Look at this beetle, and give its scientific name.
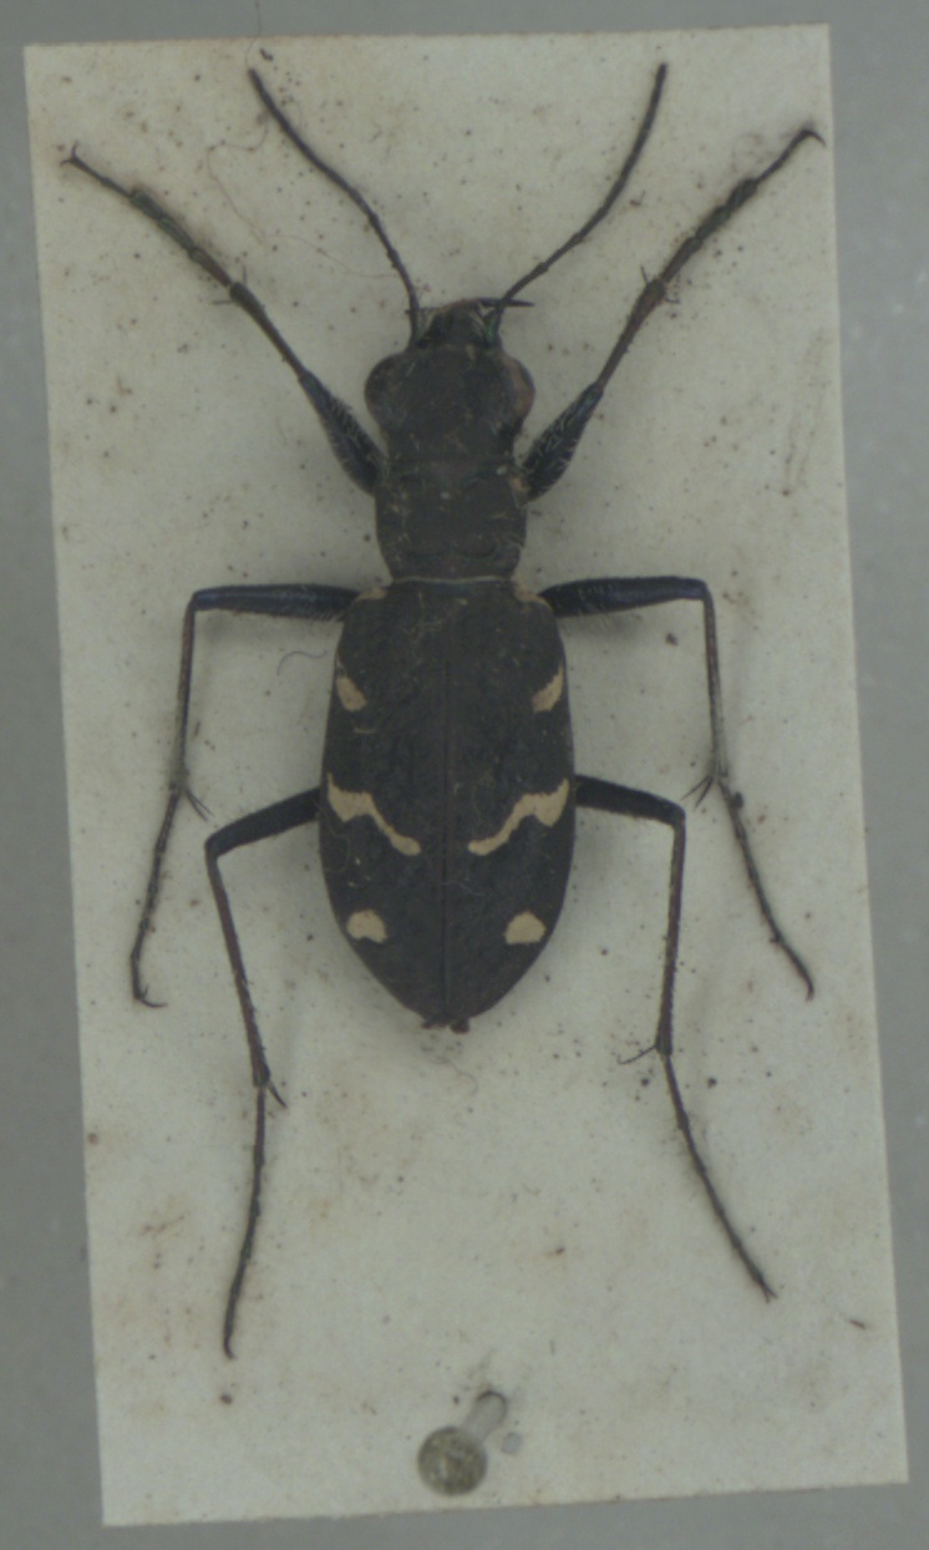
Cicindela sylvatica
